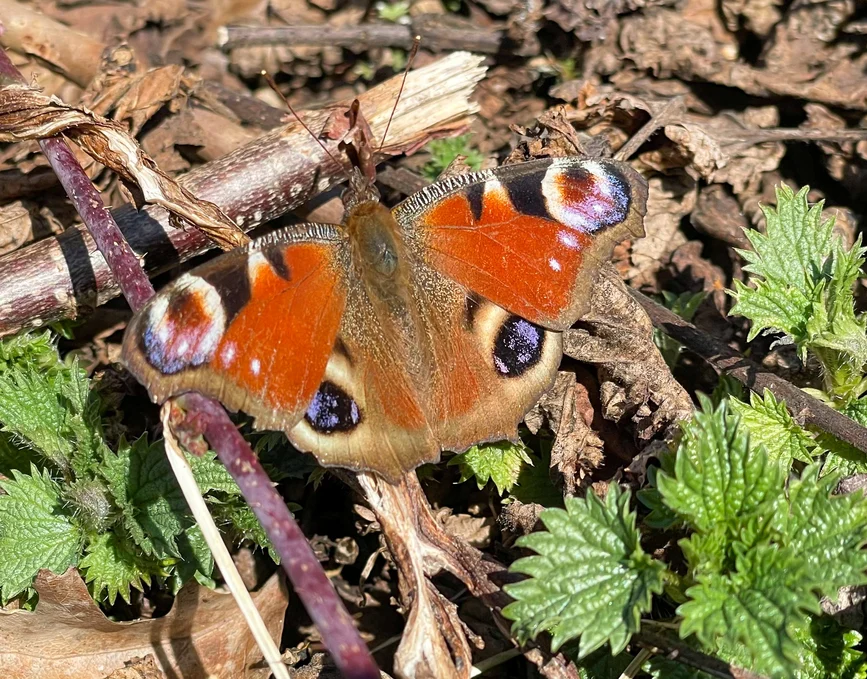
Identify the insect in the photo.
Aglais io
